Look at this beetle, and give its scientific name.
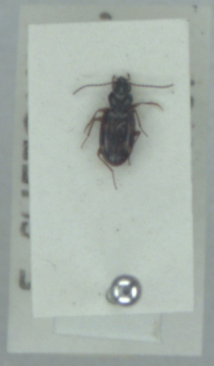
Bembidion fumigatum
